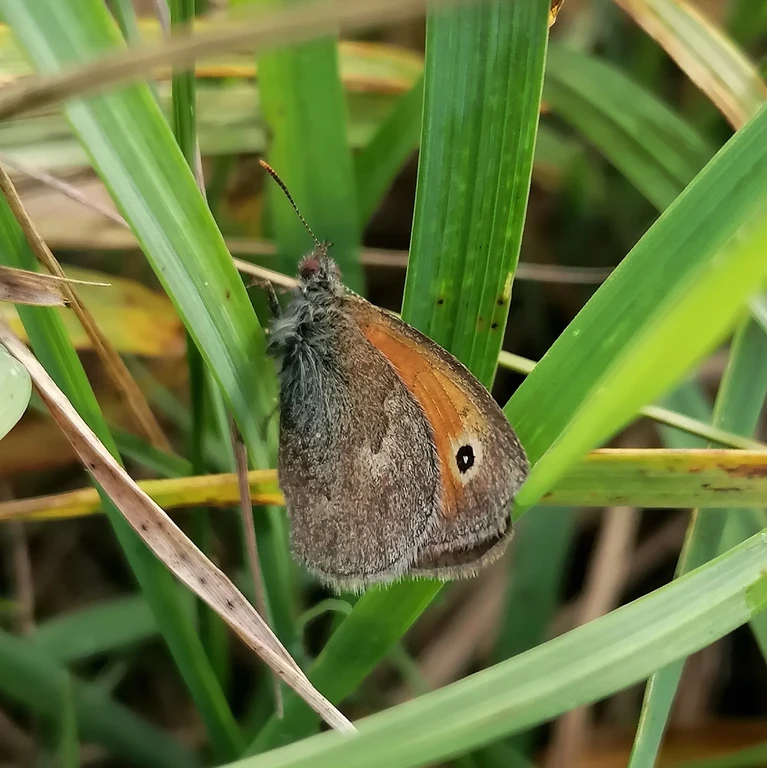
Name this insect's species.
Coenonympha pamphilus
